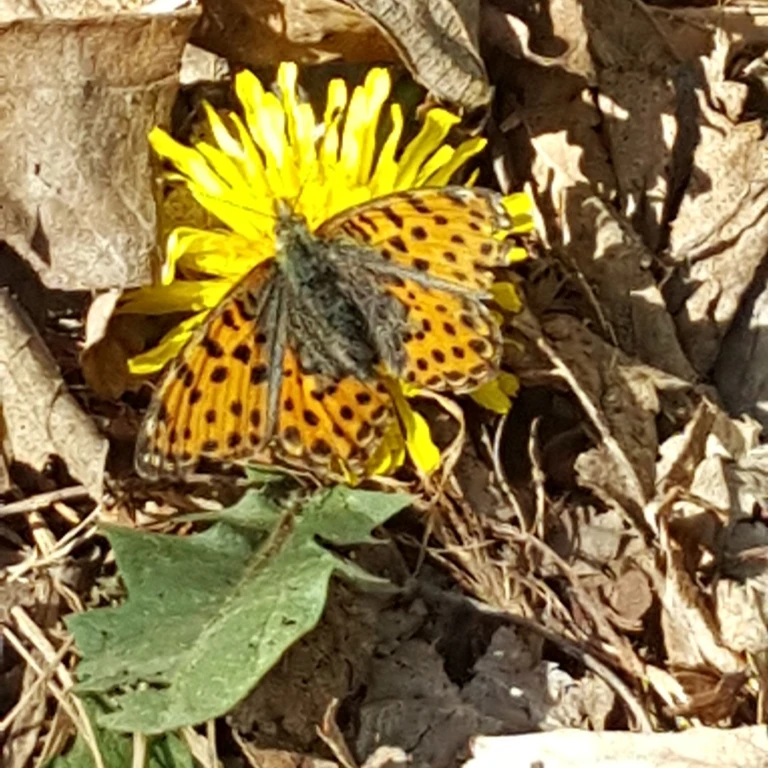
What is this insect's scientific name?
Issoria lathonia
